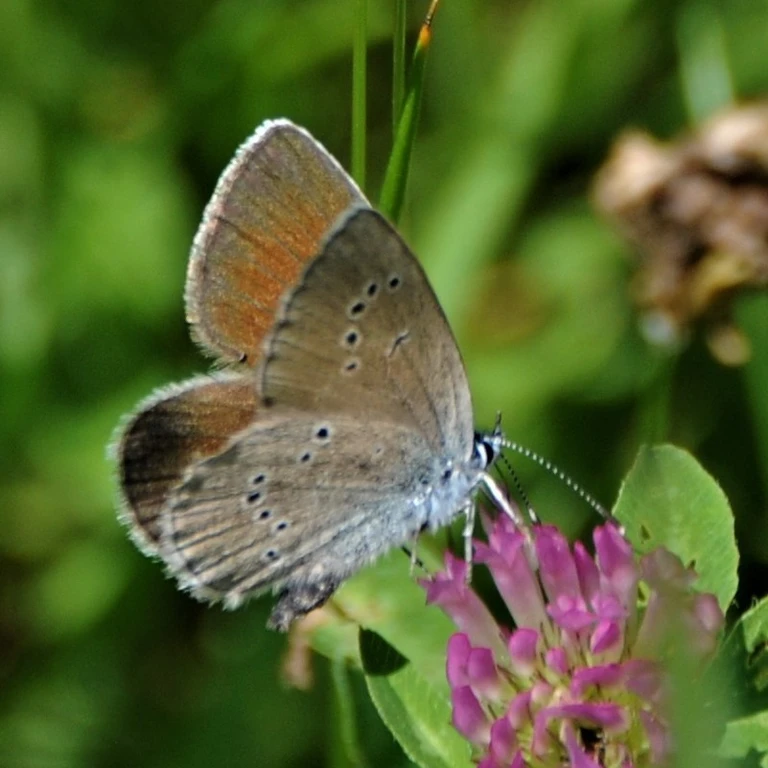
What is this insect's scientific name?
Cyaniris semiargus
